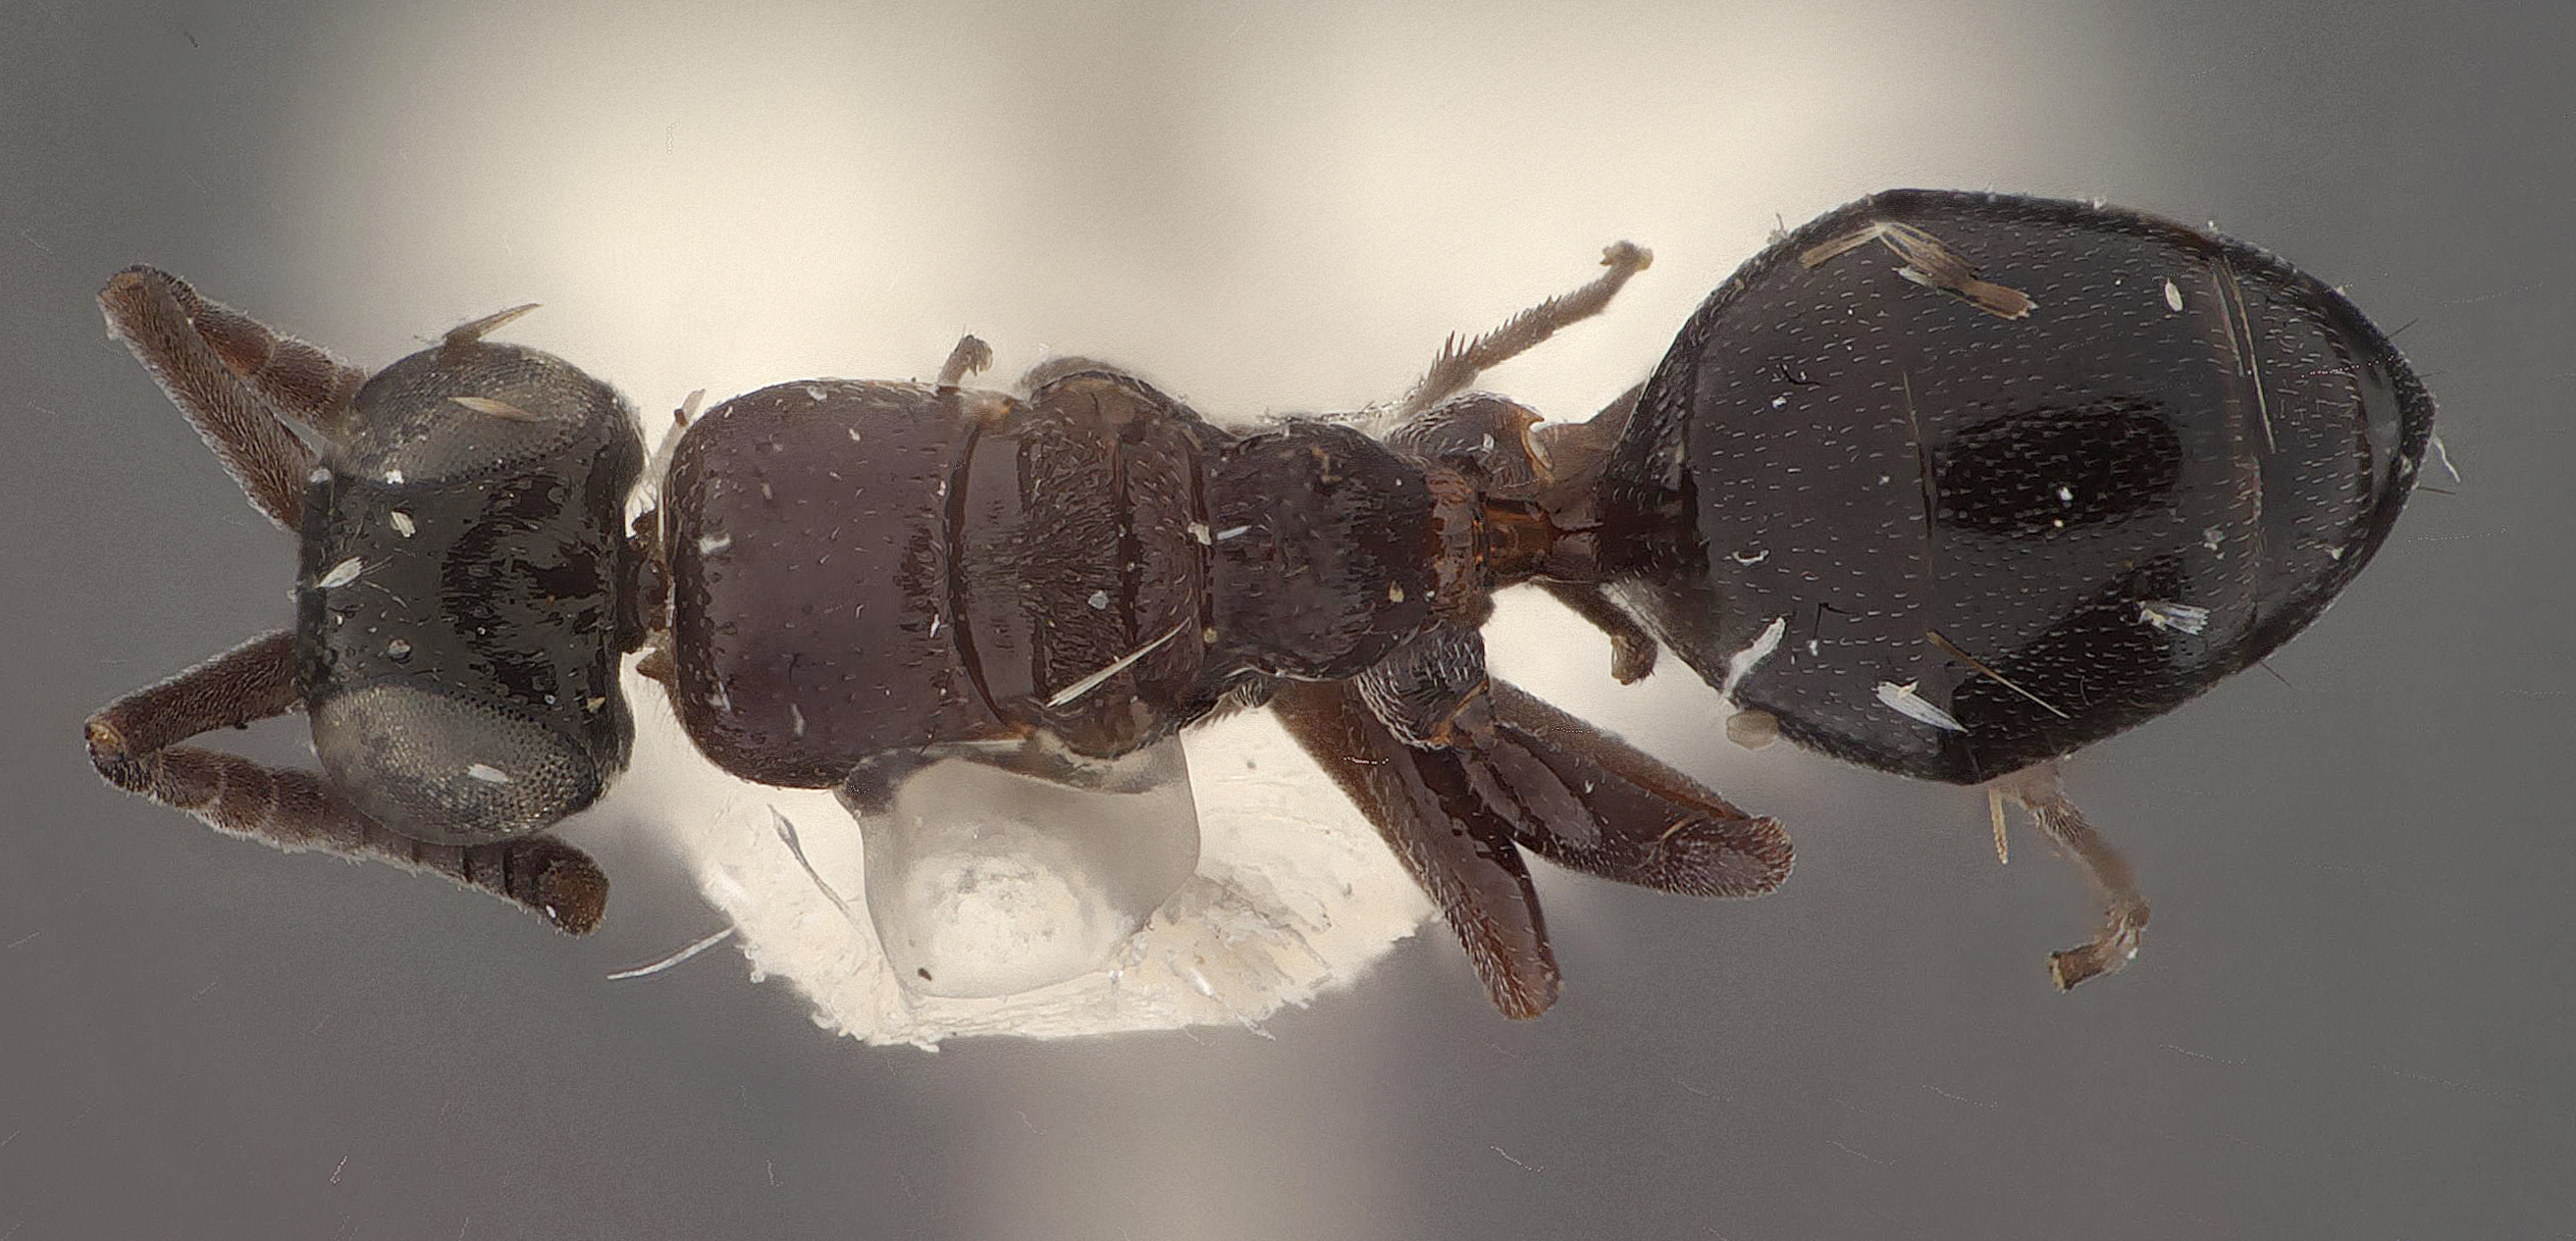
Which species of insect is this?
Afrosega capensis
